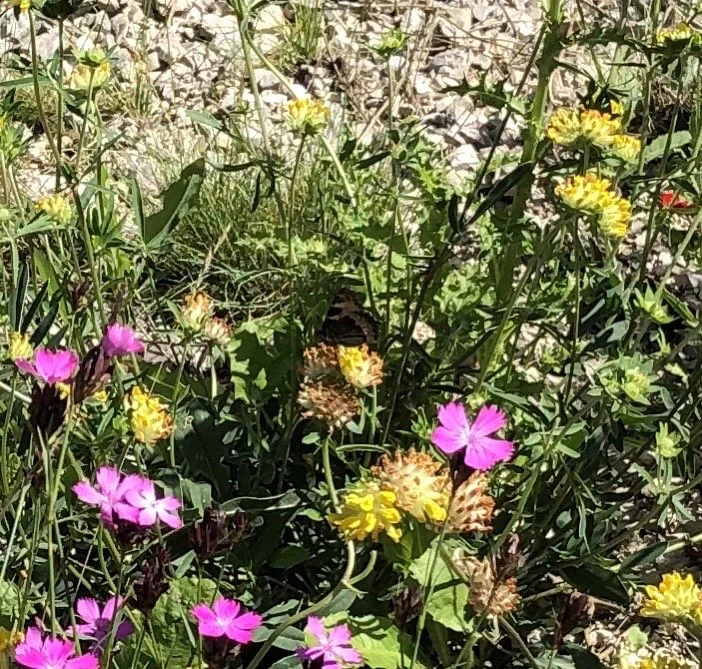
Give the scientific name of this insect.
Aglais urticae
